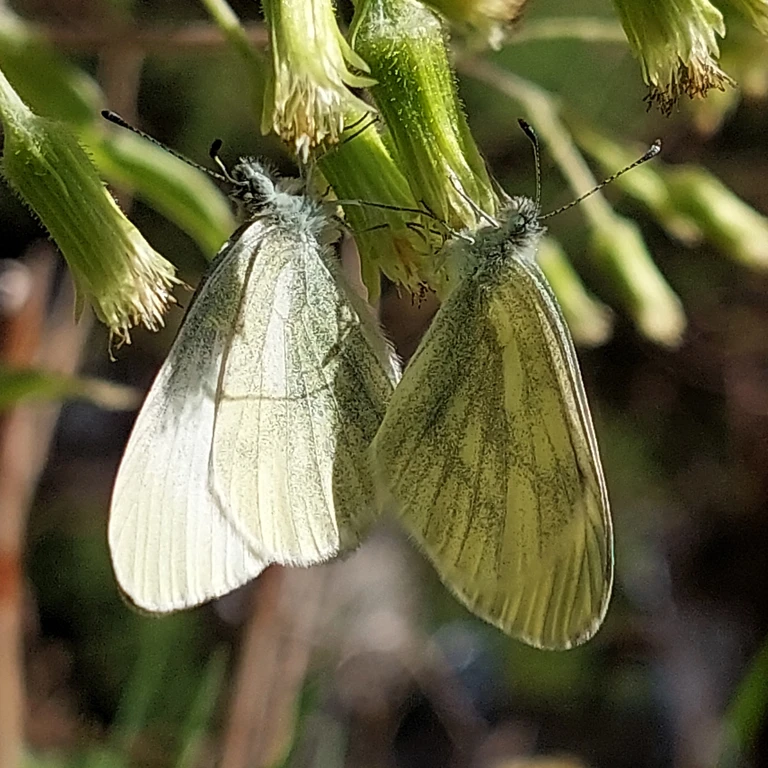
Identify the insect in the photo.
Leptidea sinapis/juvernica
